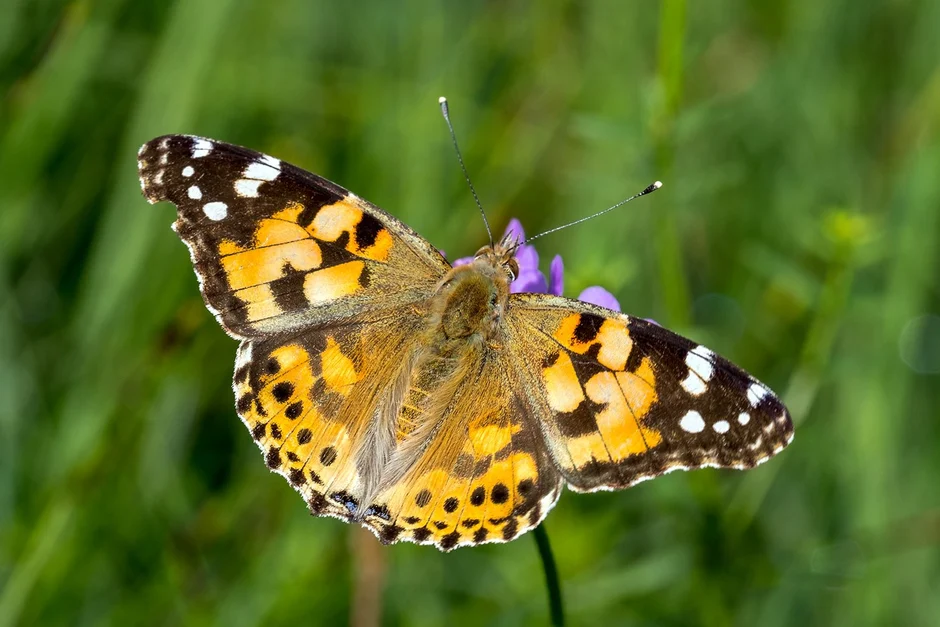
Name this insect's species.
Vanessa cardui
